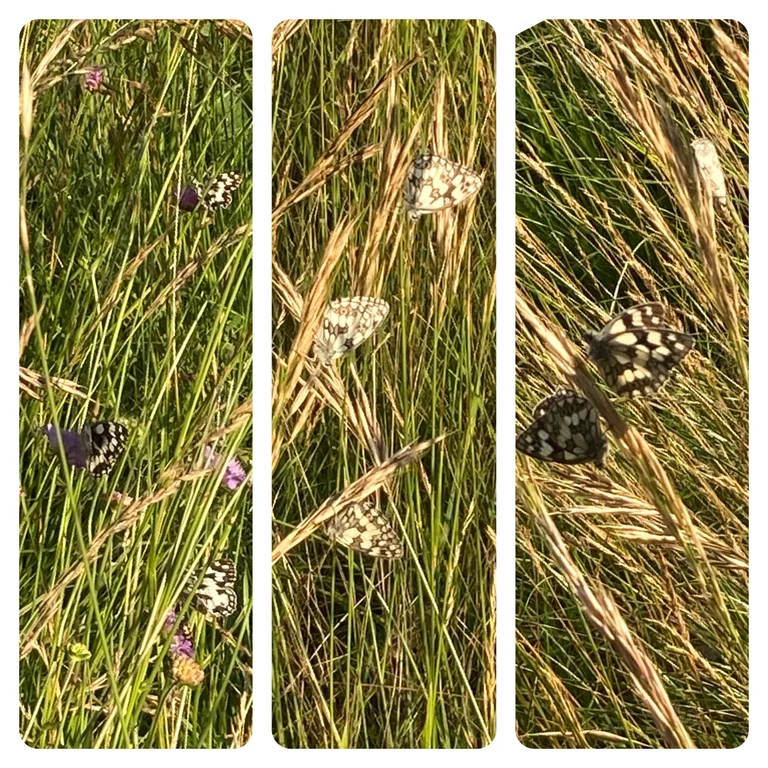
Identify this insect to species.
Melanargia galathea
